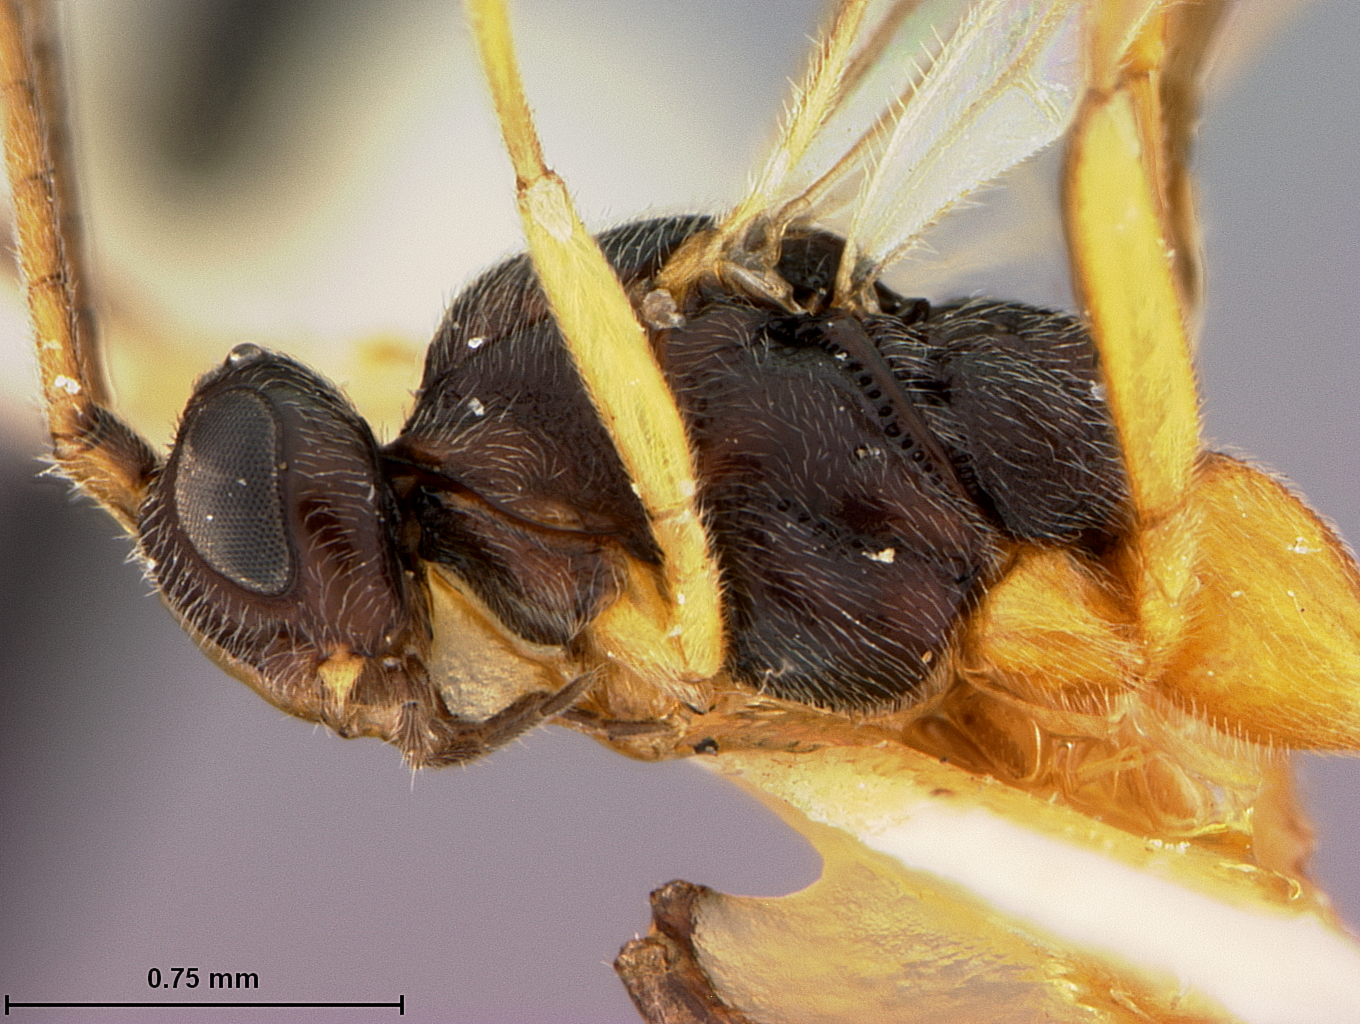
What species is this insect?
Orgilus cinctus
